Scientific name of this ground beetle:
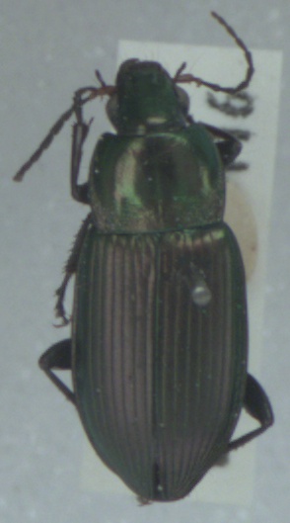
Poecilus cupreus
